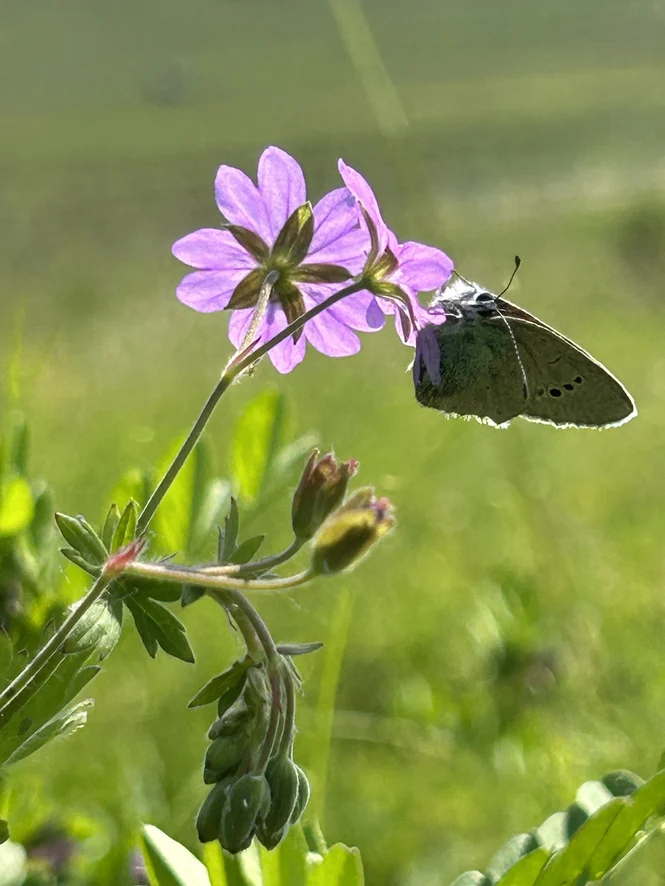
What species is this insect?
Glaucopsyche alexis
